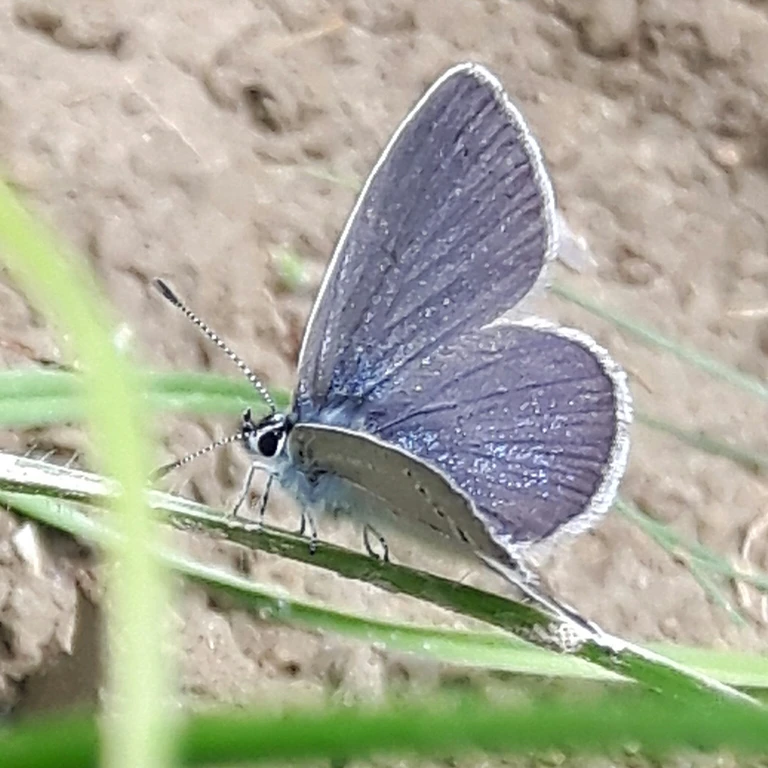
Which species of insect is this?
Cupido minimus
